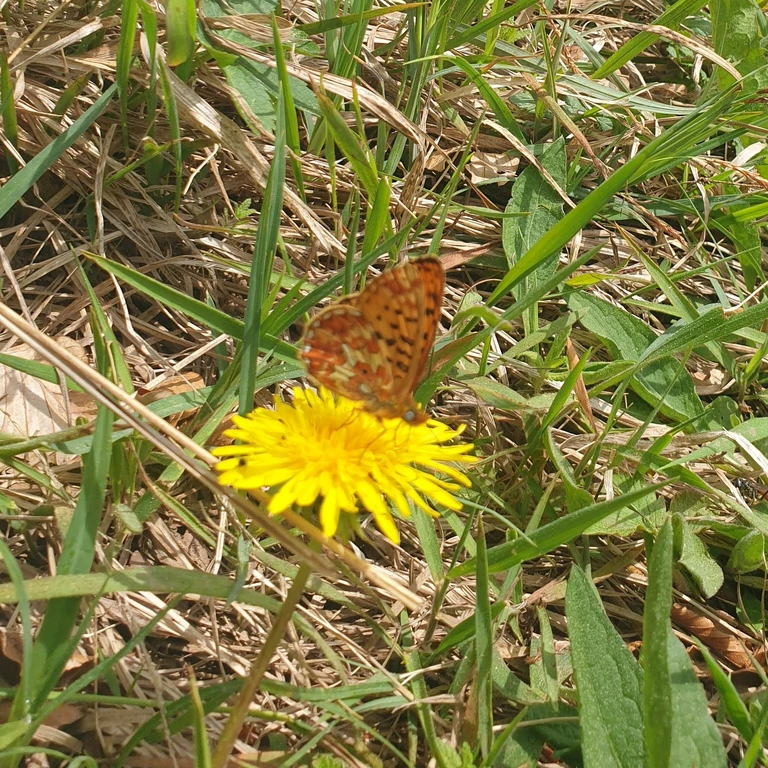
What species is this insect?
Boloria euphrosyne (also Clossiana euphrosyne)
